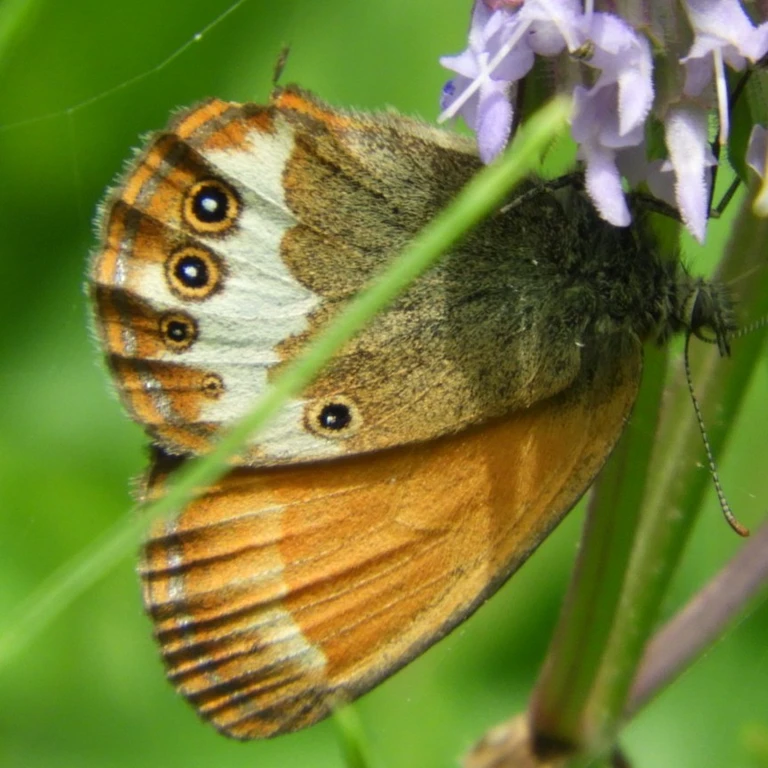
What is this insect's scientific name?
Coenonympha arcania
